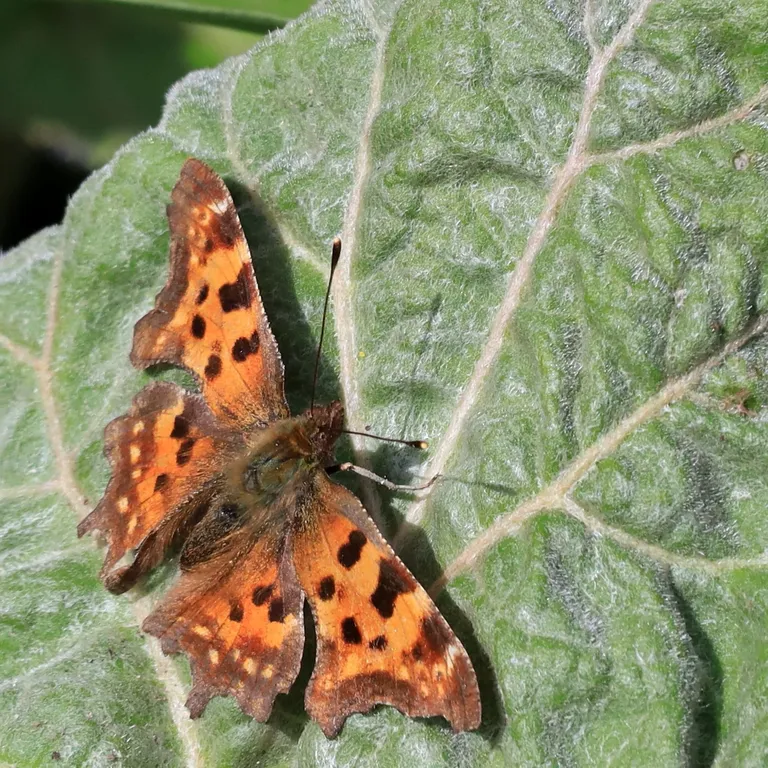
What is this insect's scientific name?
Polygonia c-album
